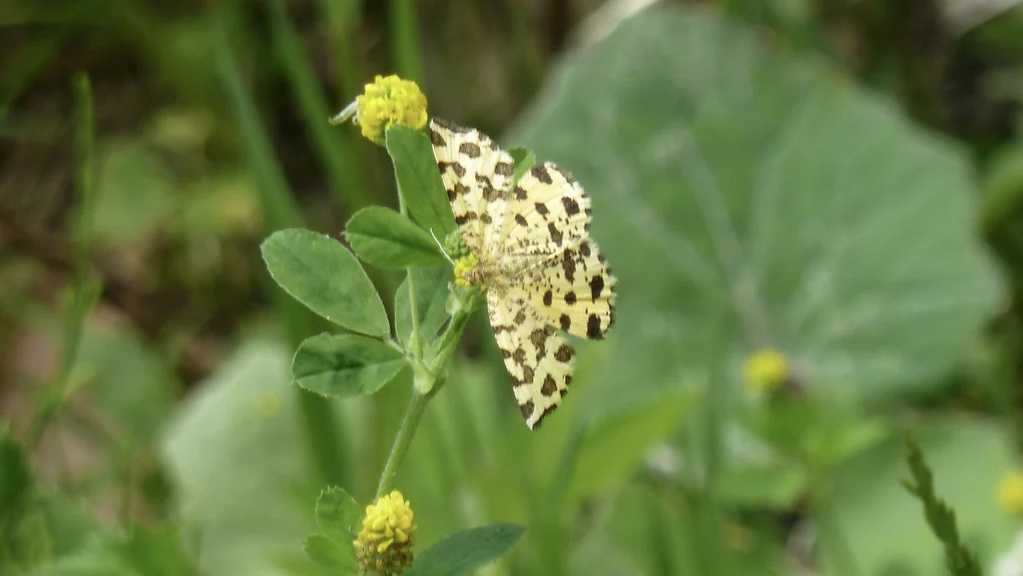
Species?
Pseudopanthera macularia
